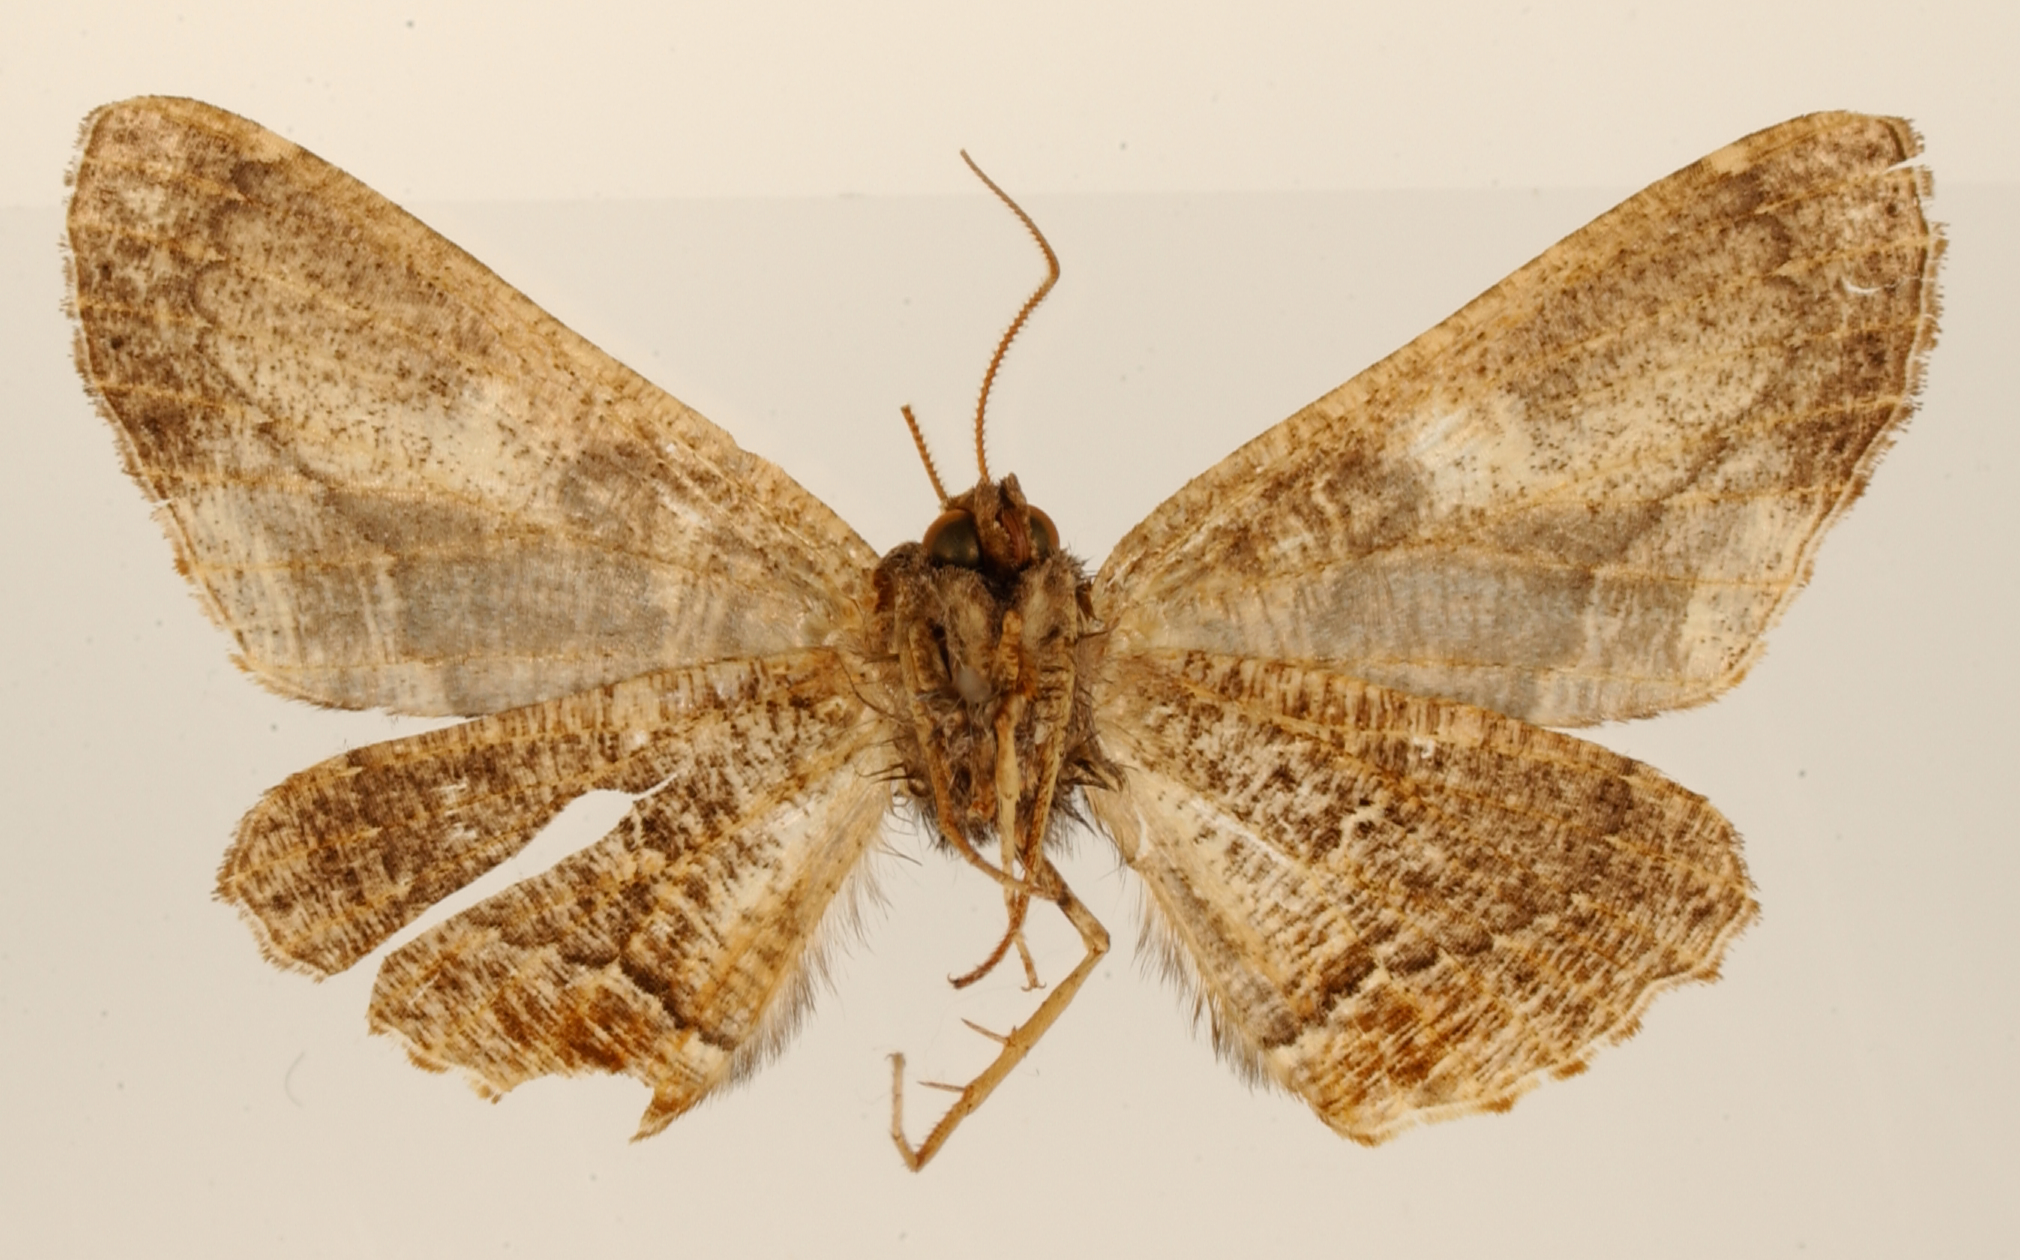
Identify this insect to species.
Pero pobrata
